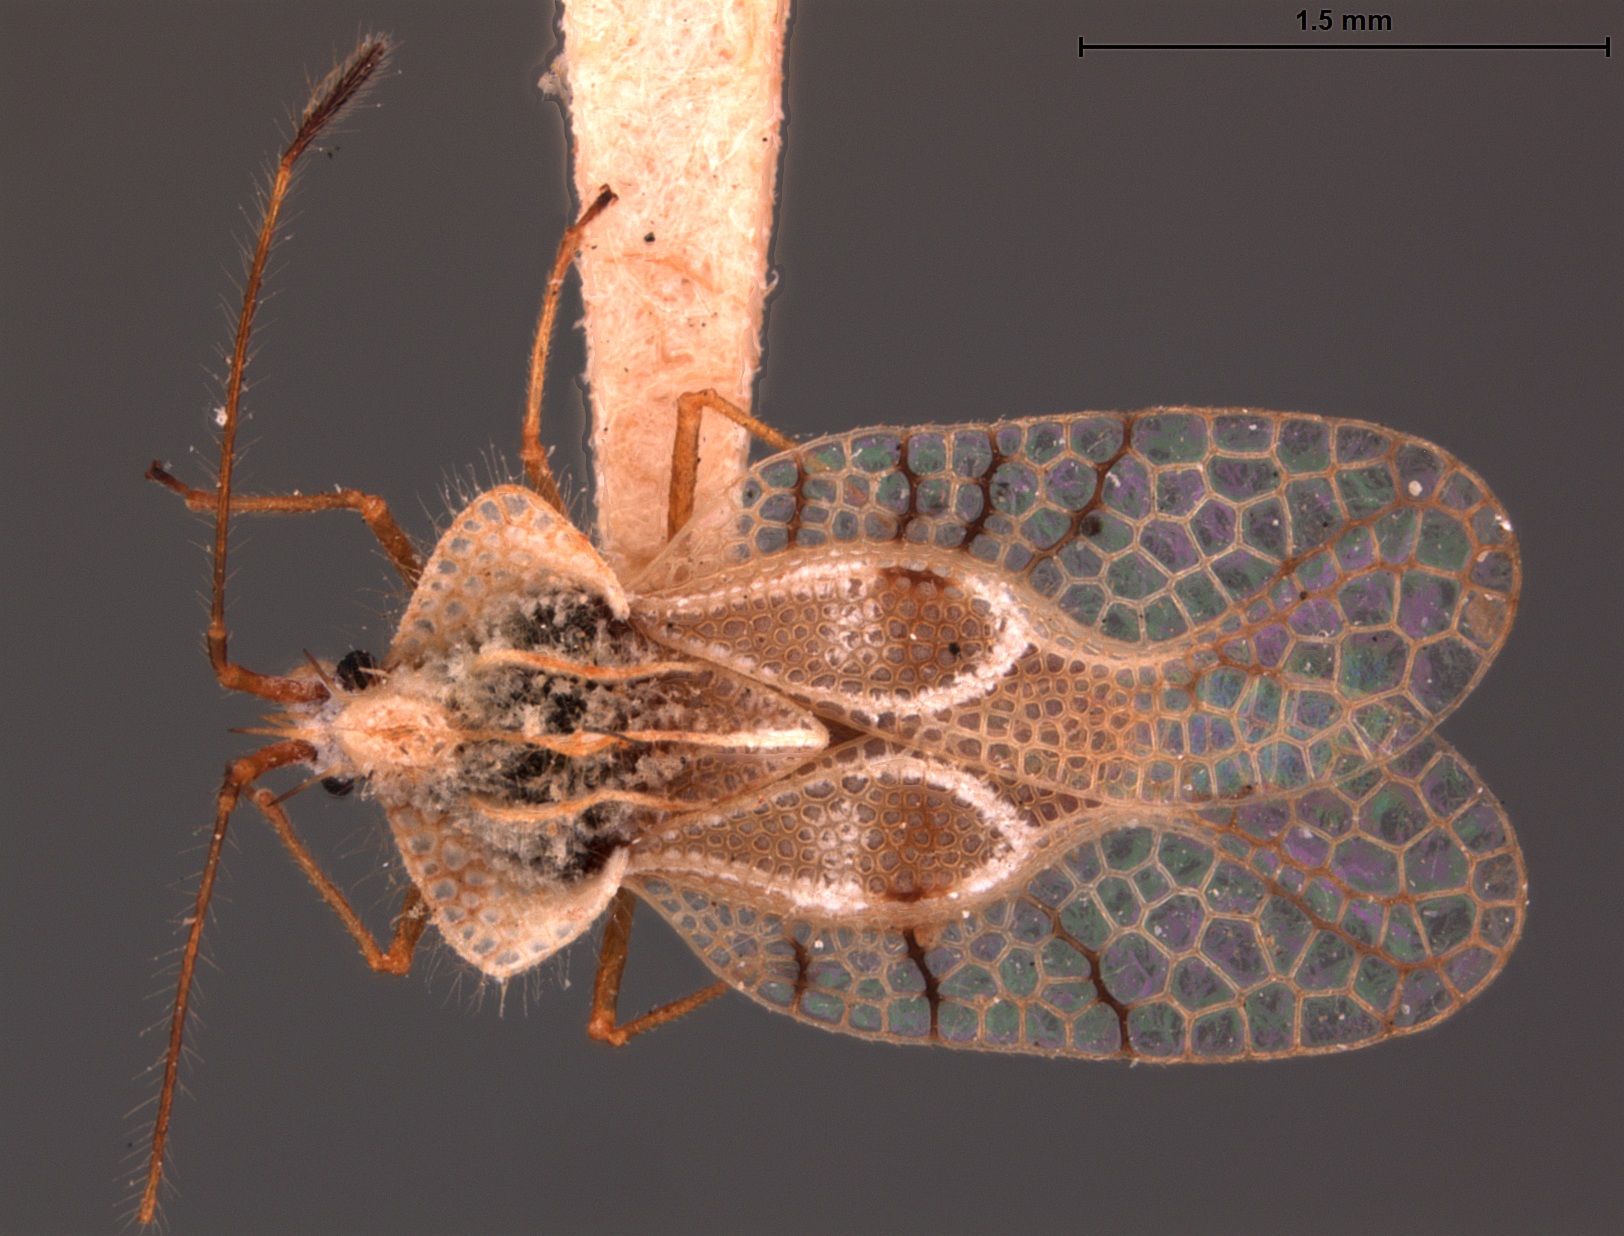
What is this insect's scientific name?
Gargaphia mexicana
